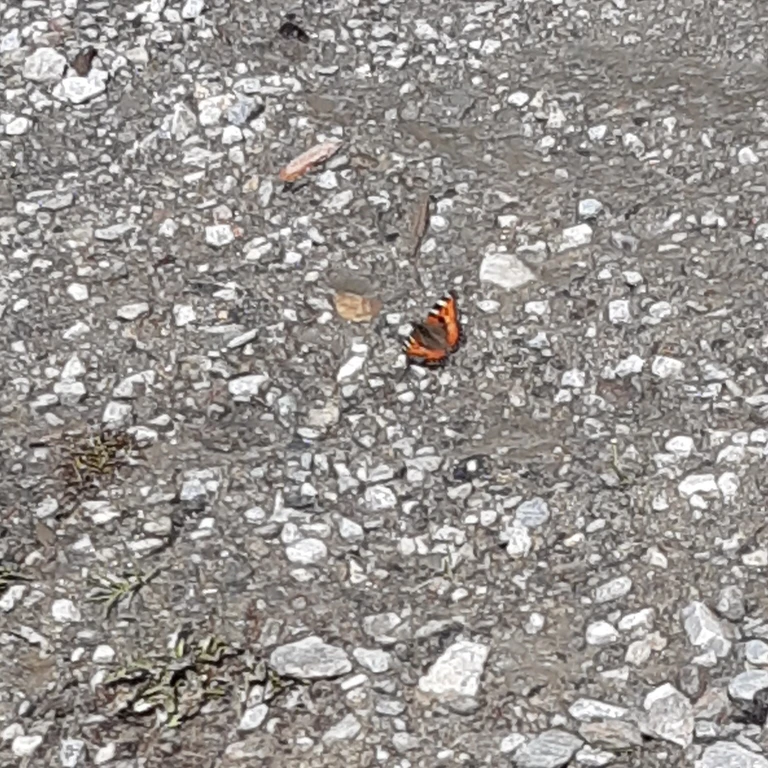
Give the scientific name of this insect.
Aglais urticae
